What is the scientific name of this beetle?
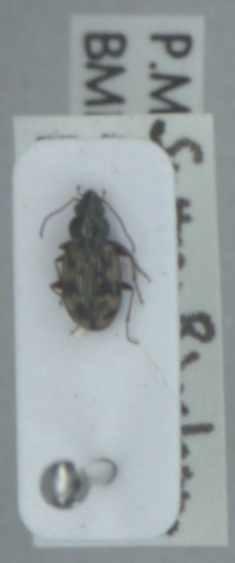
Bembidion semipunctatum
